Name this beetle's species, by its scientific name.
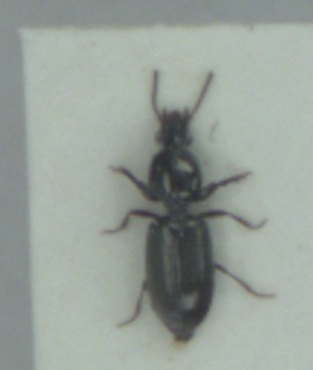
Dyschirius salinus
